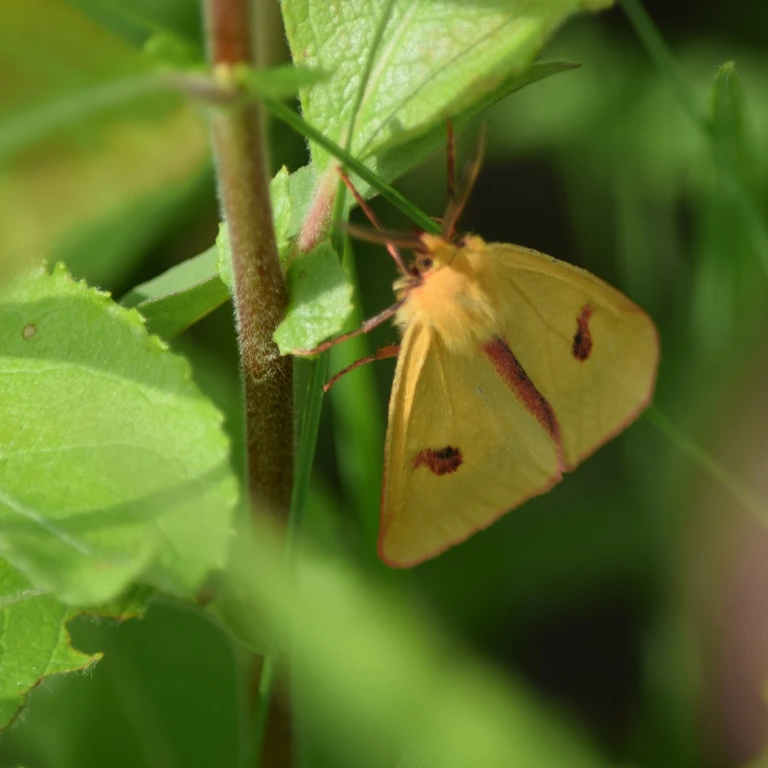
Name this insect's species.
Diacrisia sannio
